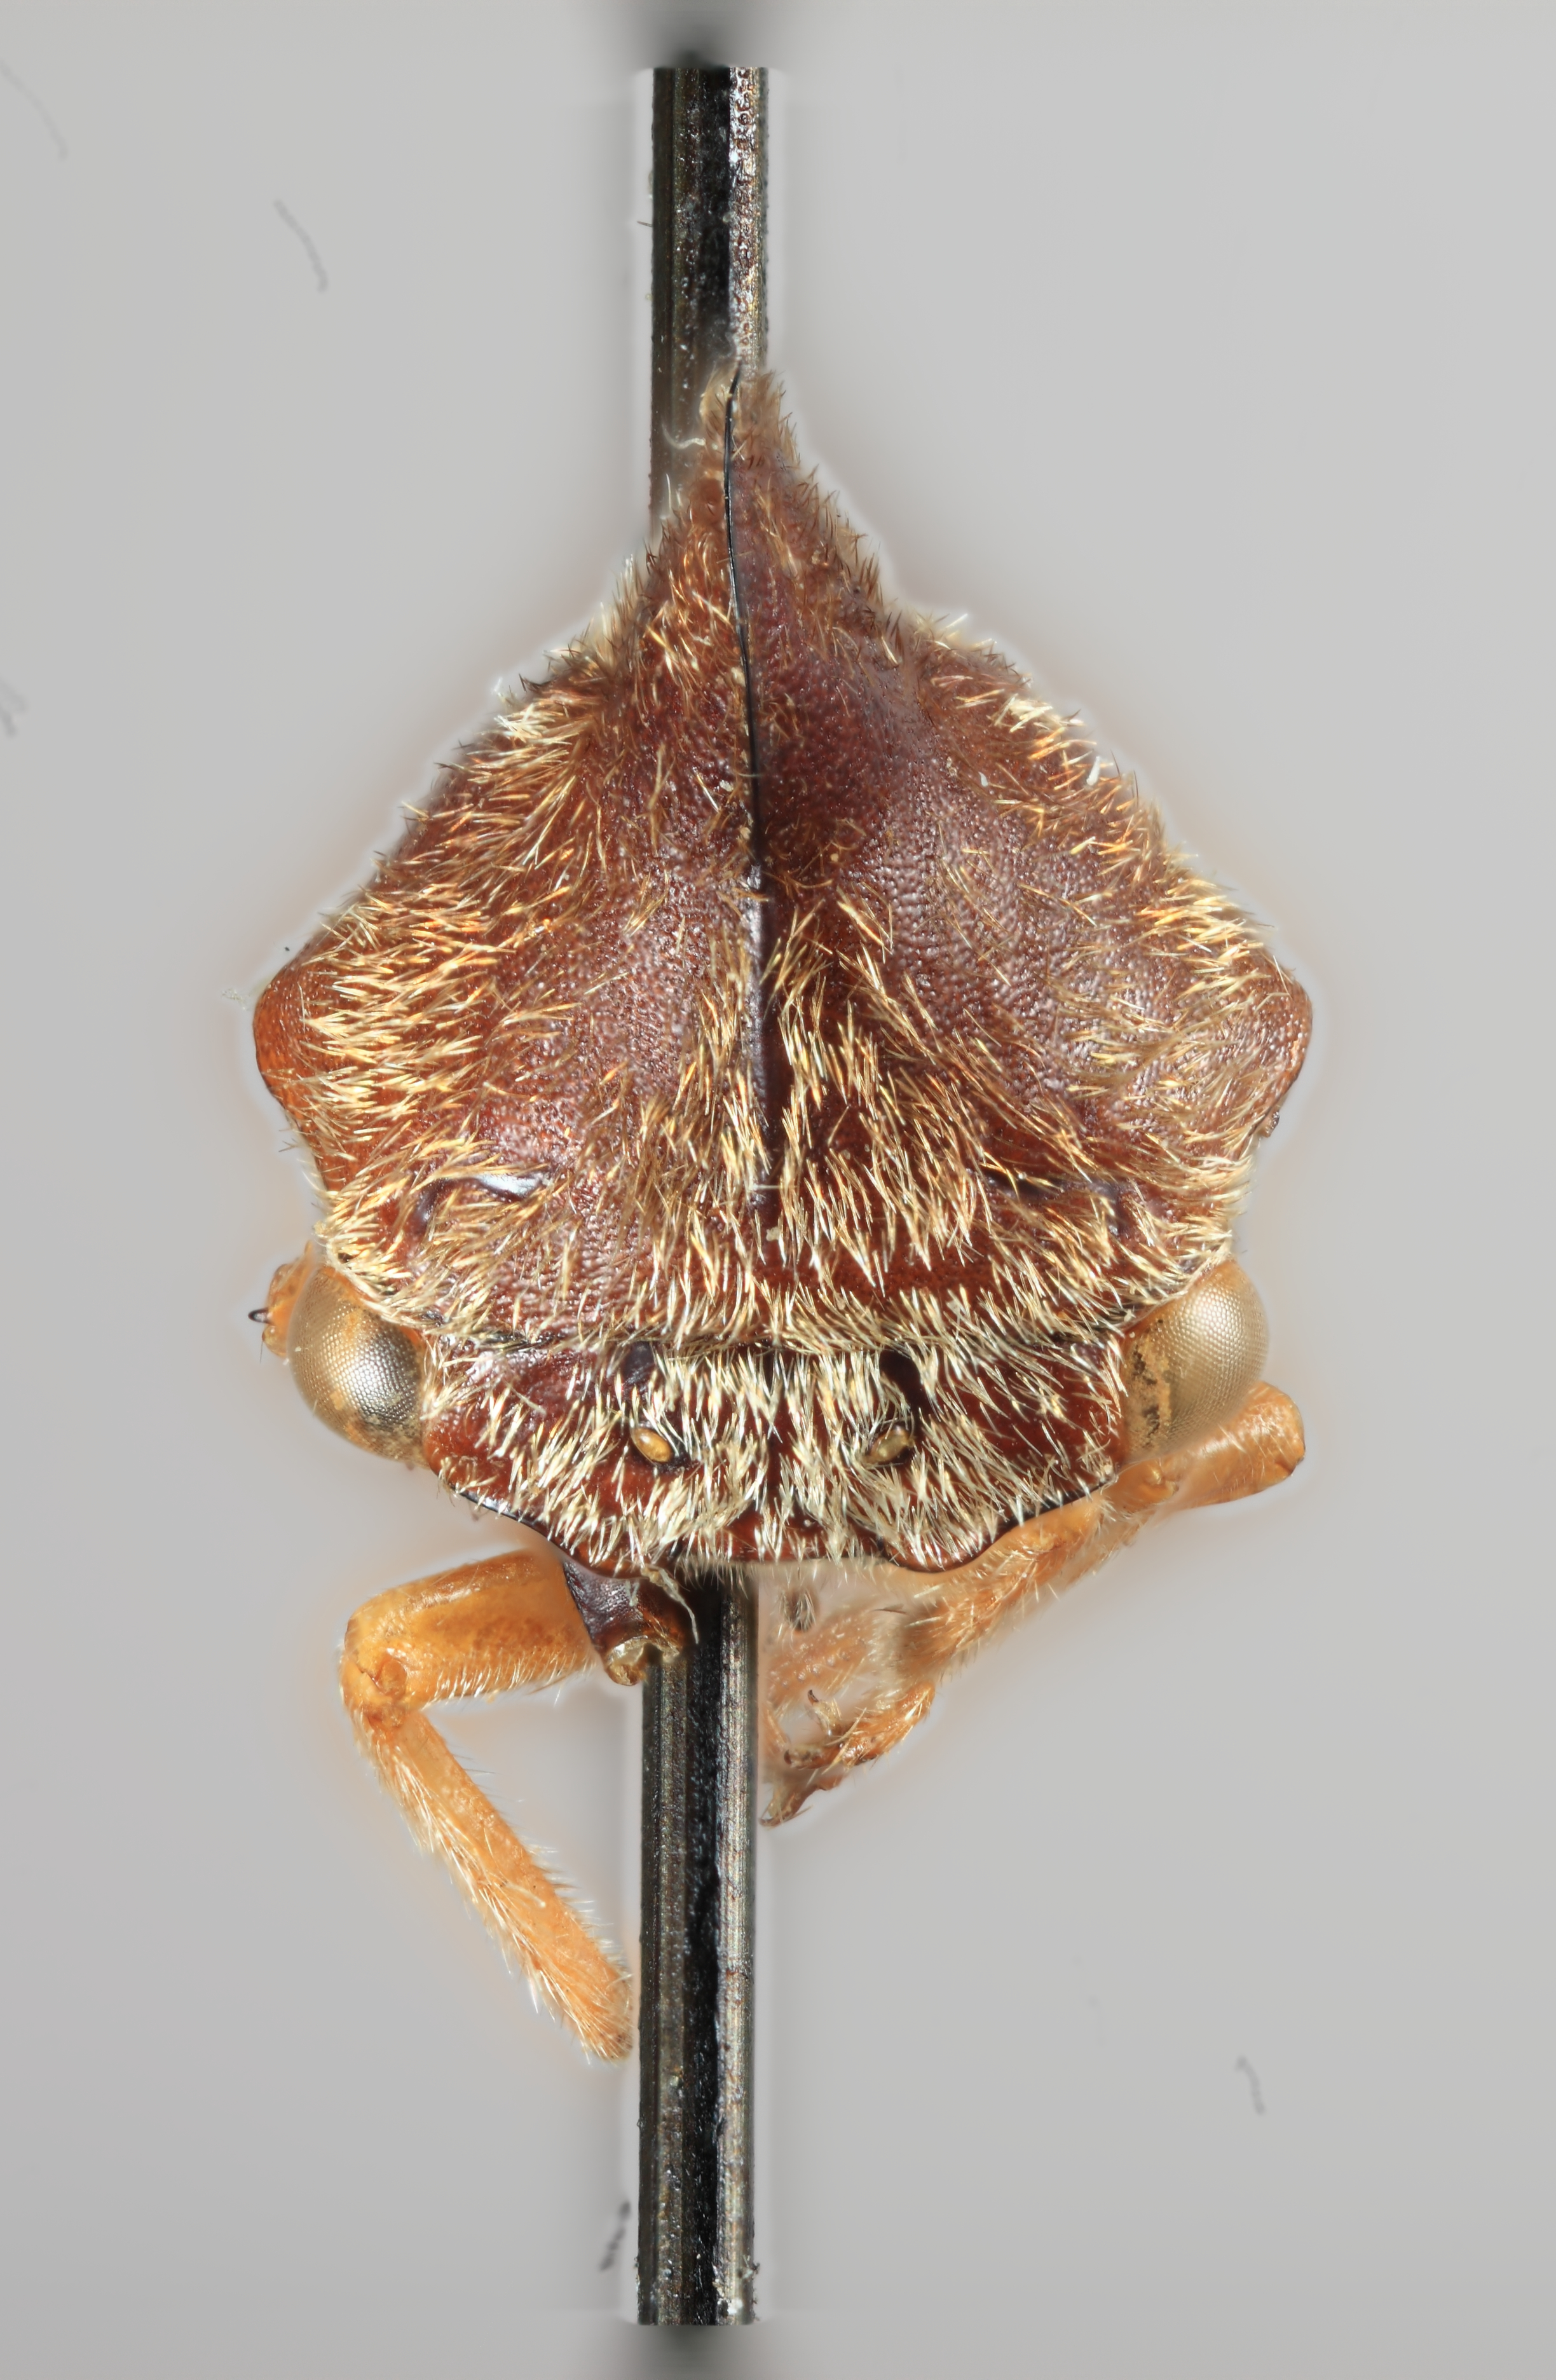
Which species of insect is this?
Calloconophora obliqua
